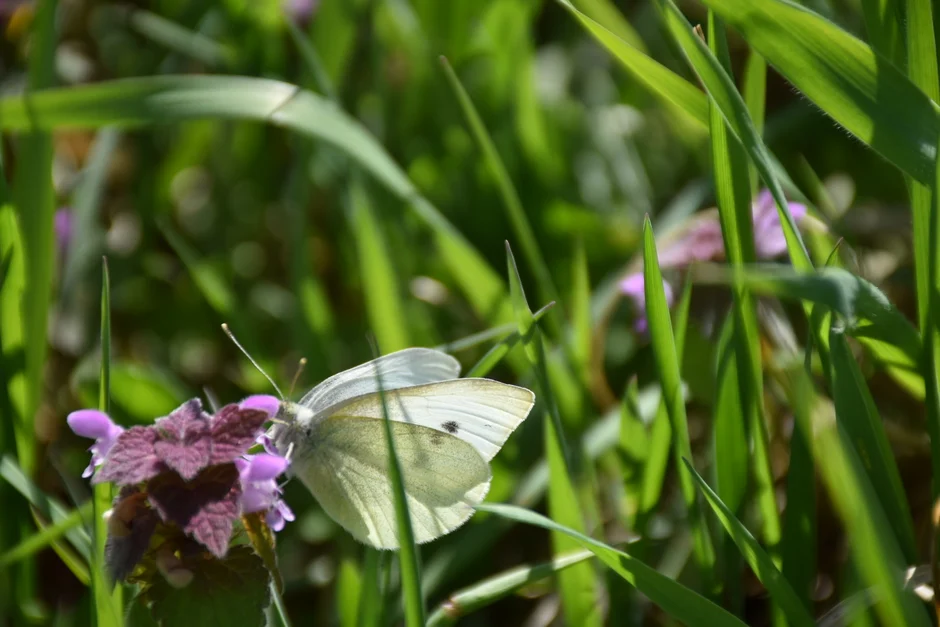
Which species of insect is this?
Pieris rapae
